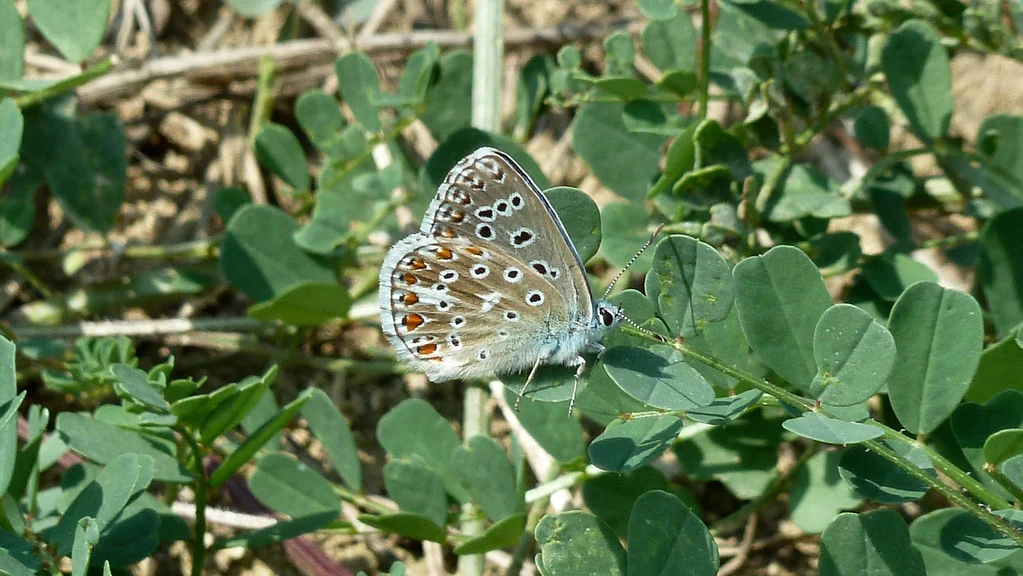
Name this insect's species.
Lysandra bellargus
